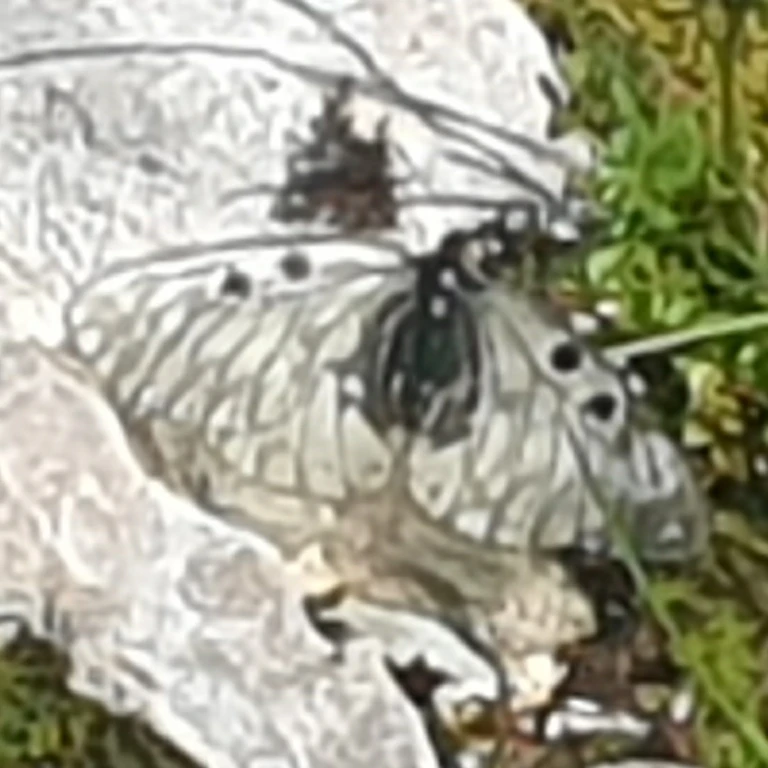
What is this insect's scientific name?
Parnassius mnemosyne
